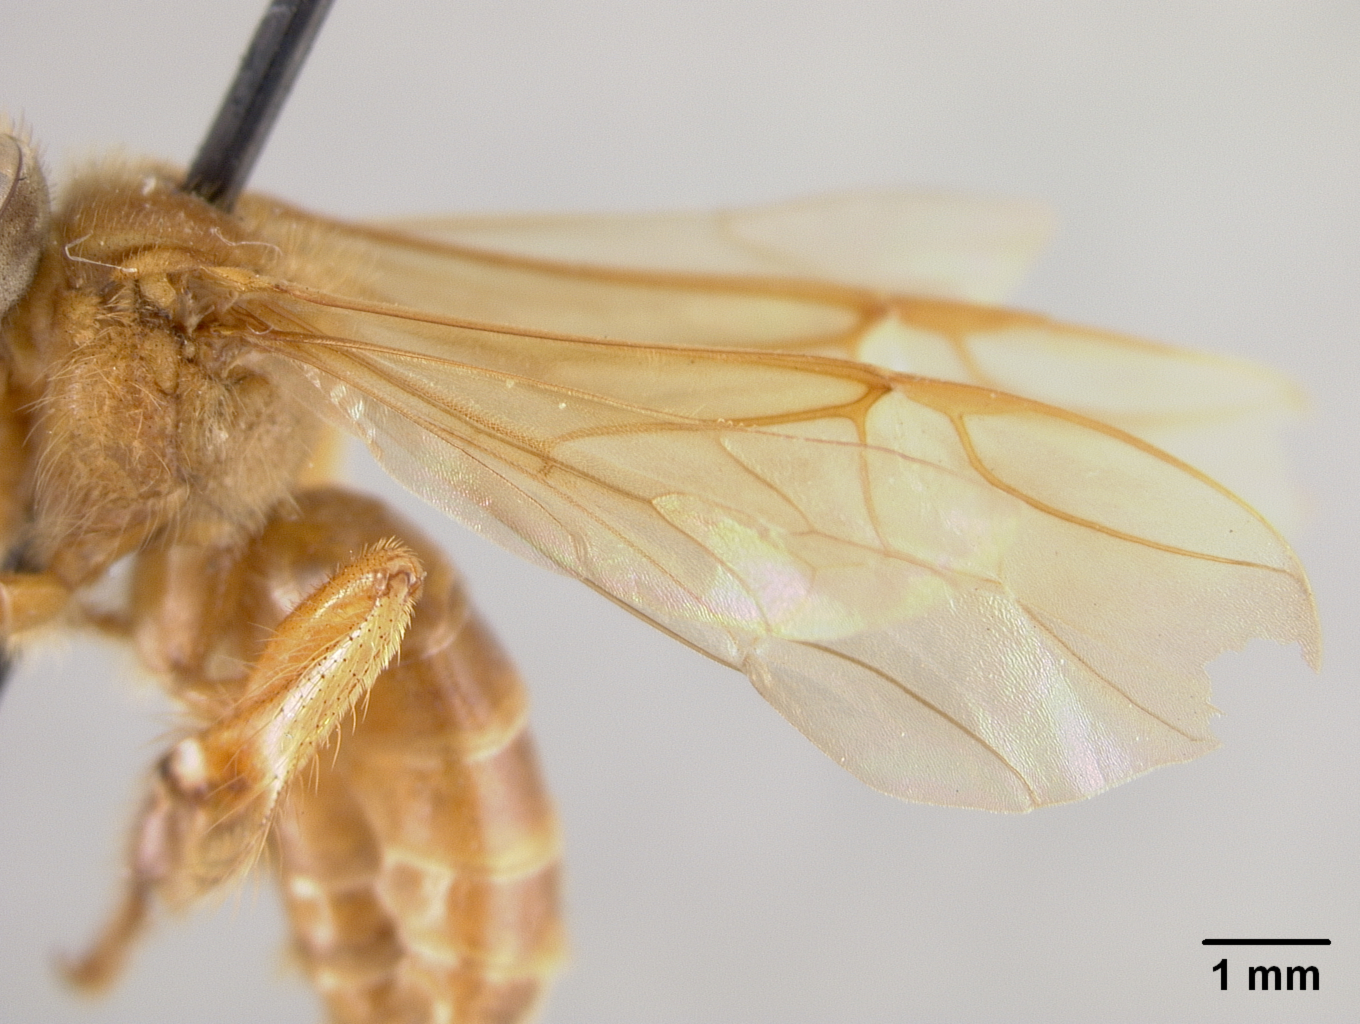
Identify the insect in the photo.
Trigona suffragata
